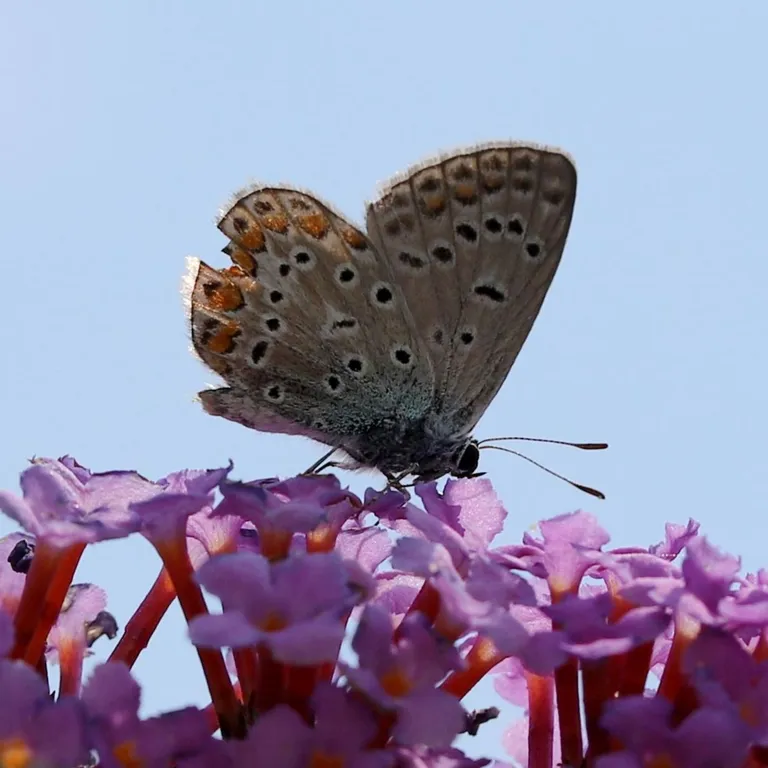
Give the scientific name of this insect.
Polyommatus icarus
